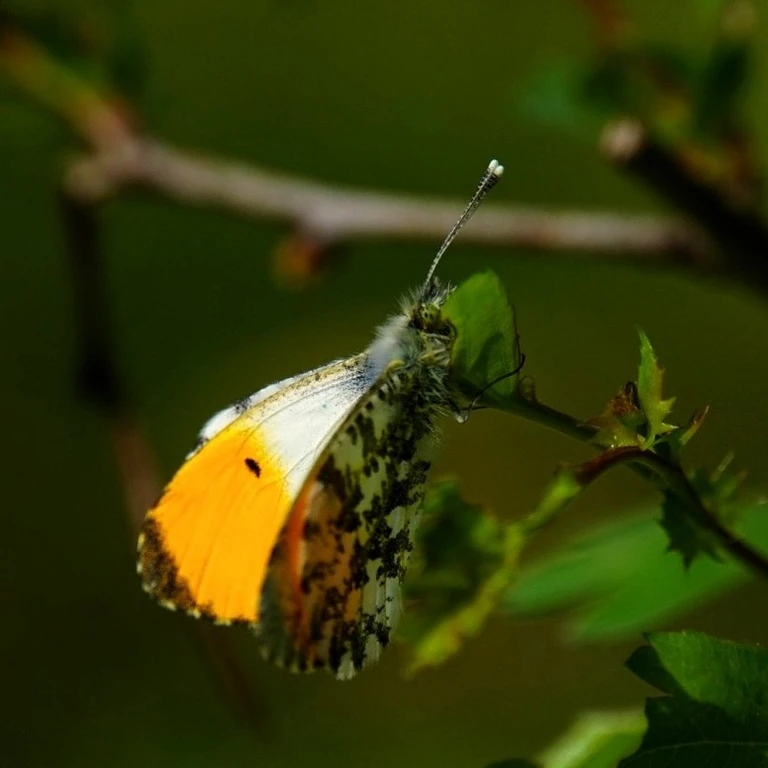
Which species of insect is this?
Anthocharis cardamines
